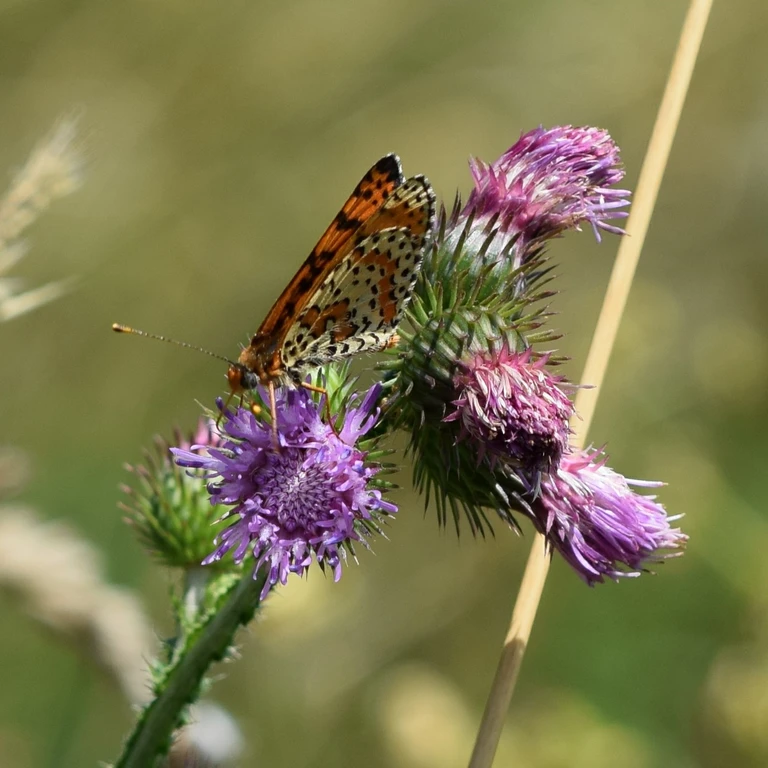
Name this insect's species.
Melitaea didyma
